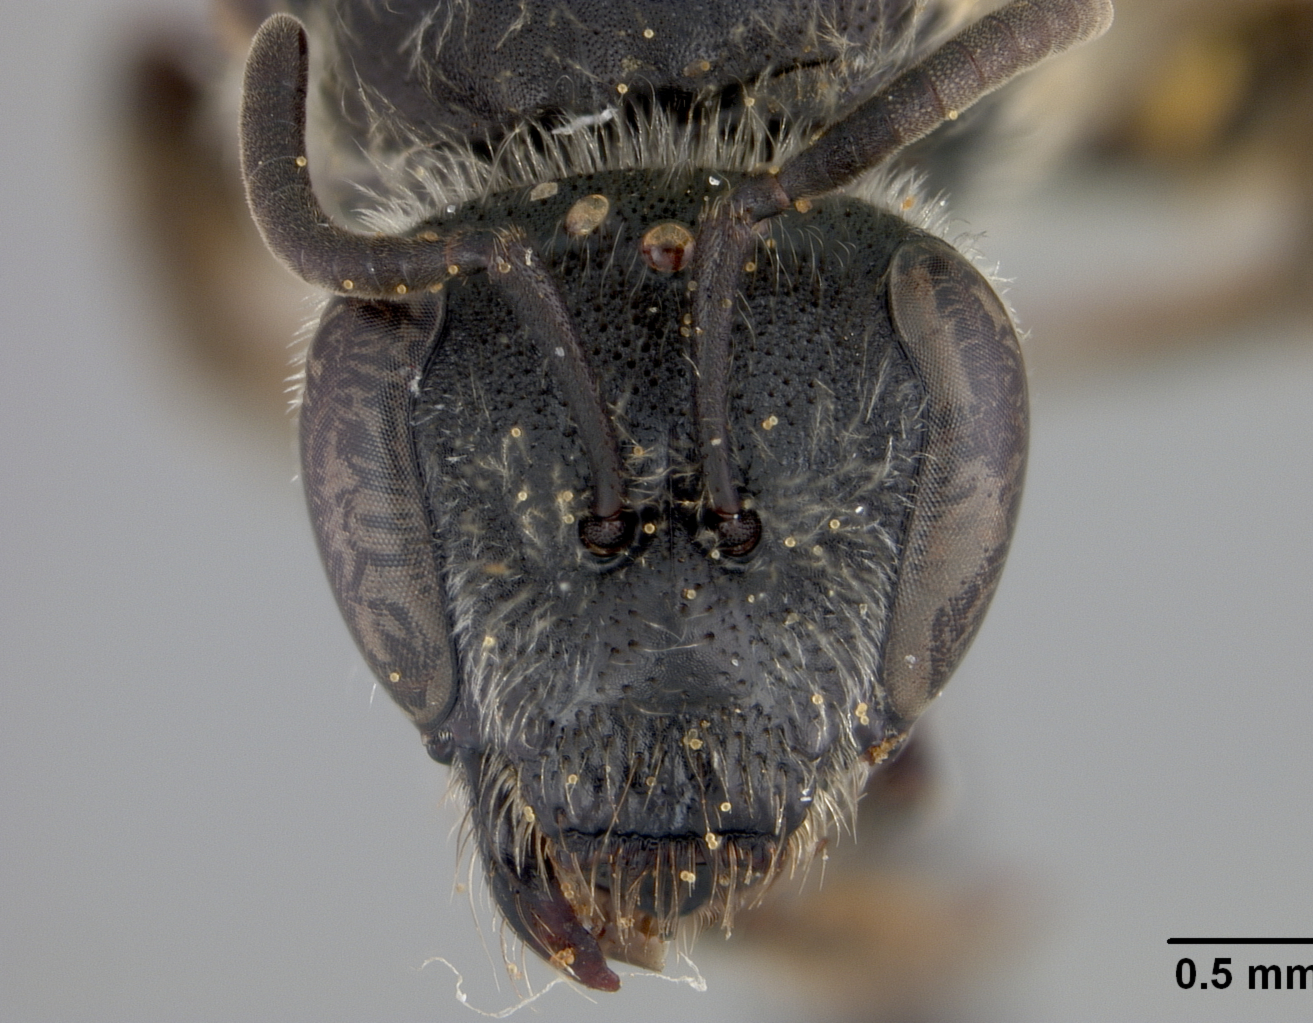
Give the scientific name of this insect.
Lasioglossum uyacicola (also Halictus uyacicola)
